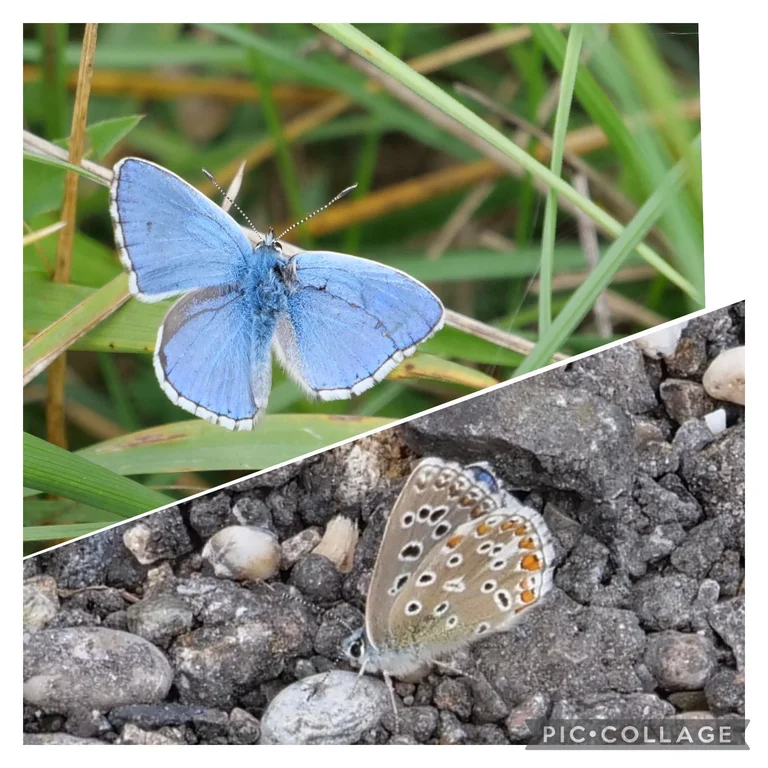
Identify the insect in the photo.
Lysandra bellargus
